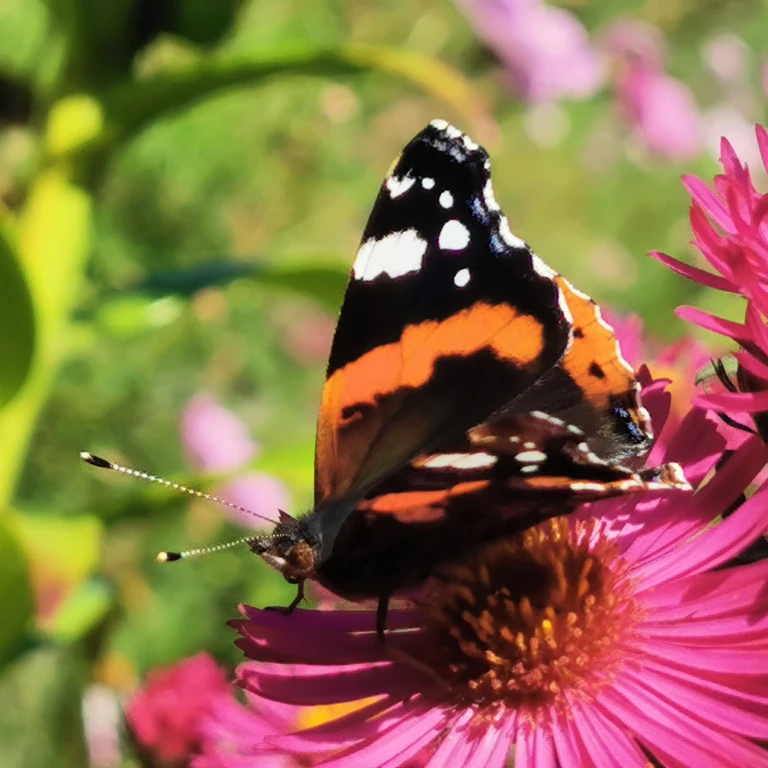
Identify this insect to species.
Vanessa atalanta
